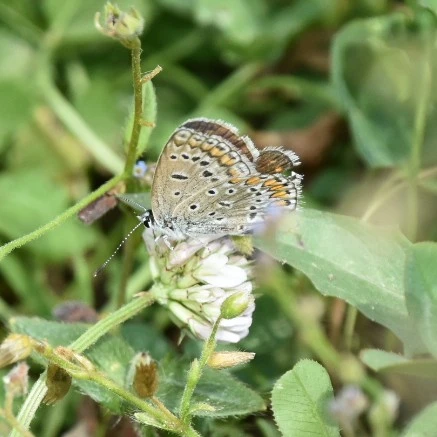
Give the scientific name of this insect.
Polyommatus icarus
